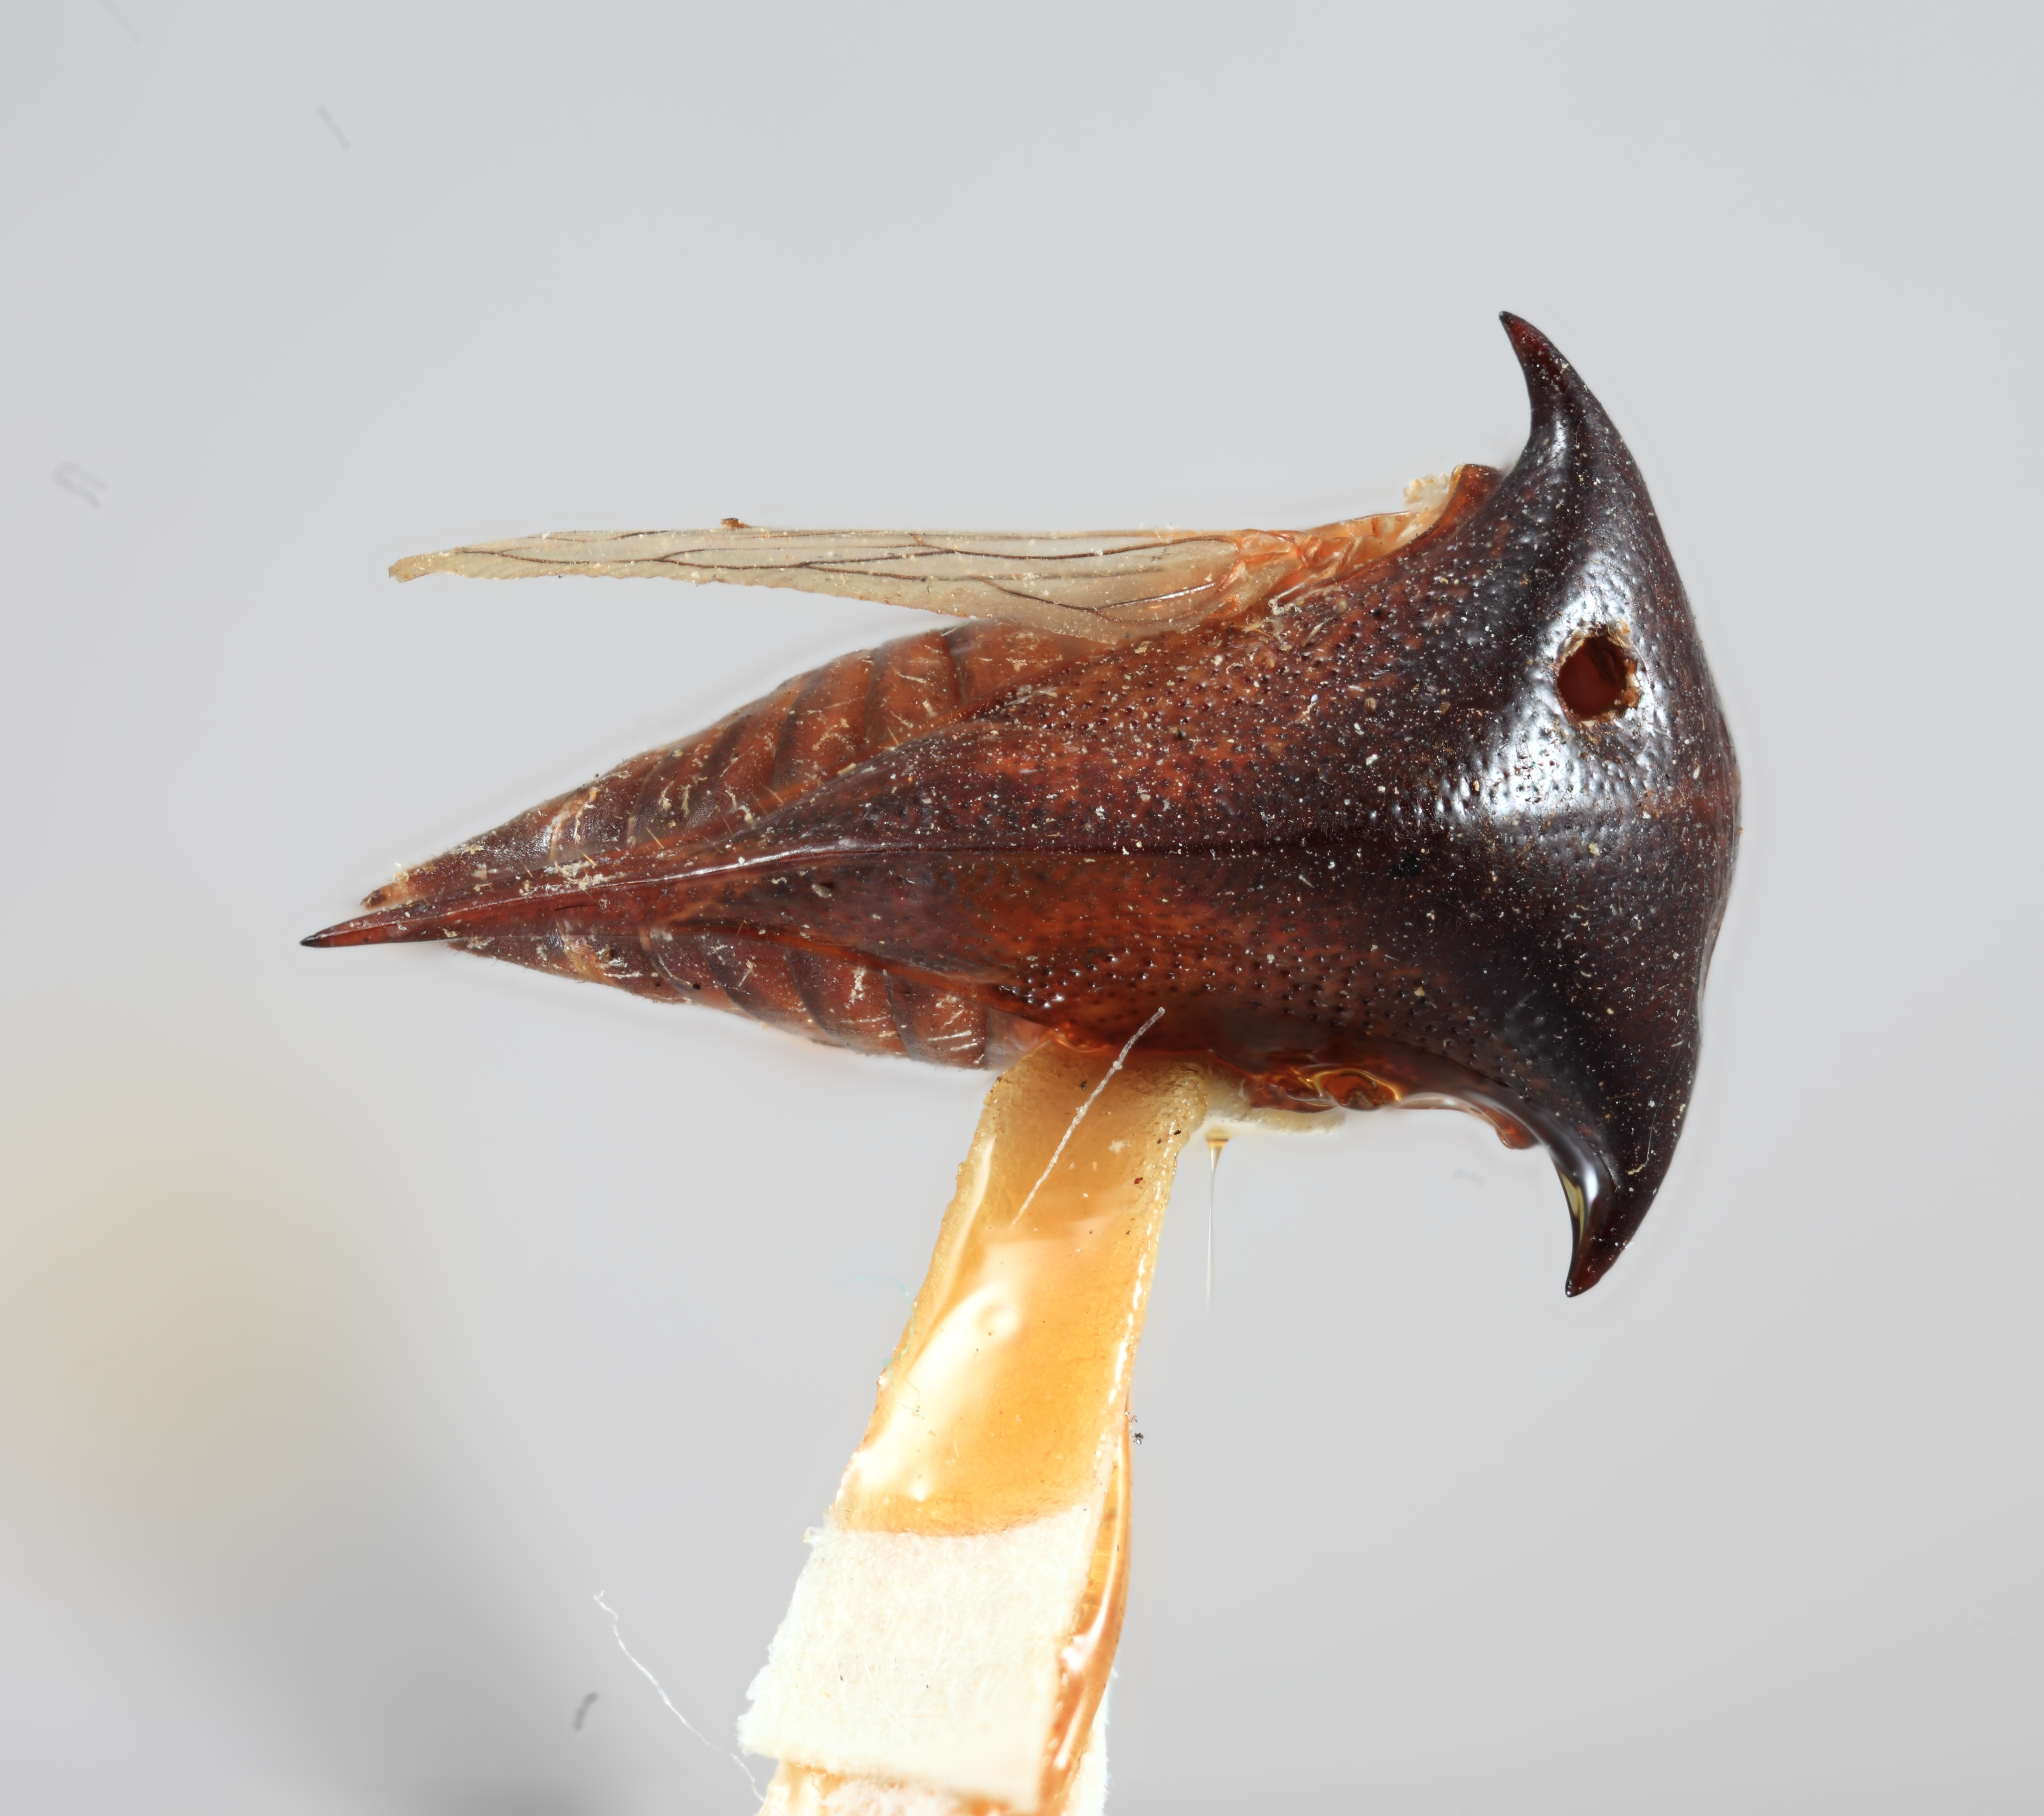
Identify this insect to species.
Ceresa nigra
